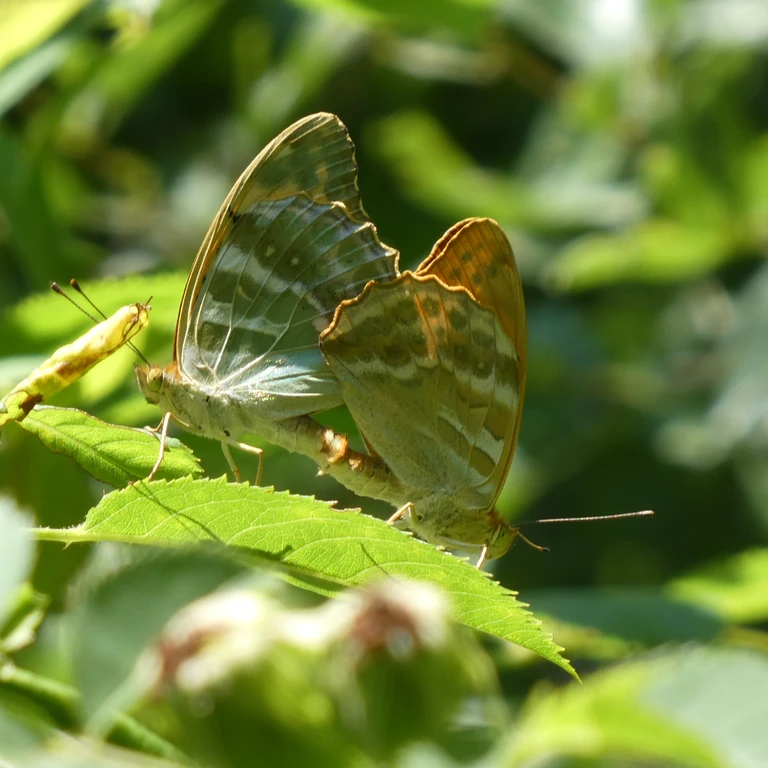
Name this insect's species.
Argynnis paphia
